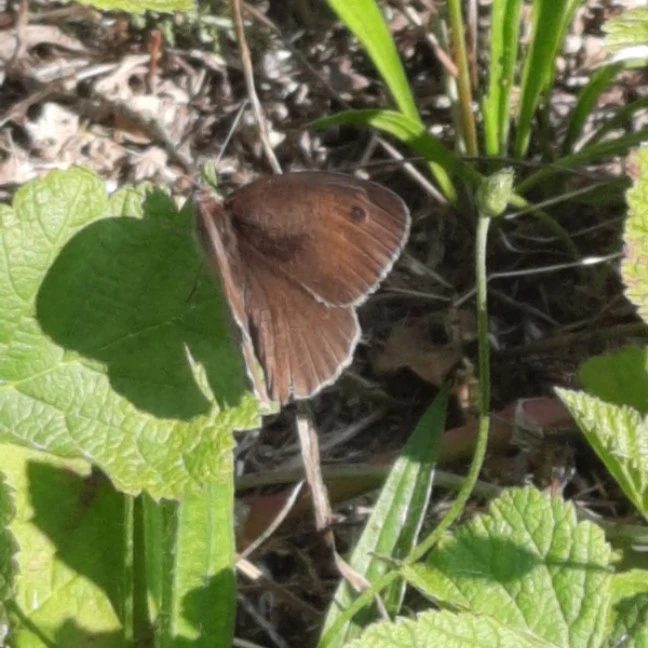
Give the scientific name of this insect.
Maniola jurtina
